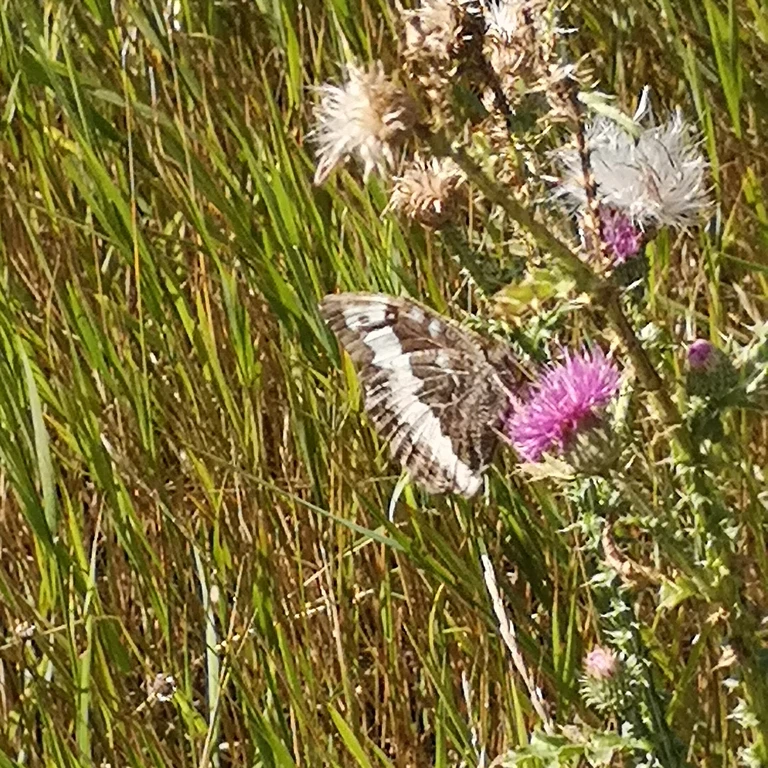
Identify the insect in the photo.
Brintesia circe
